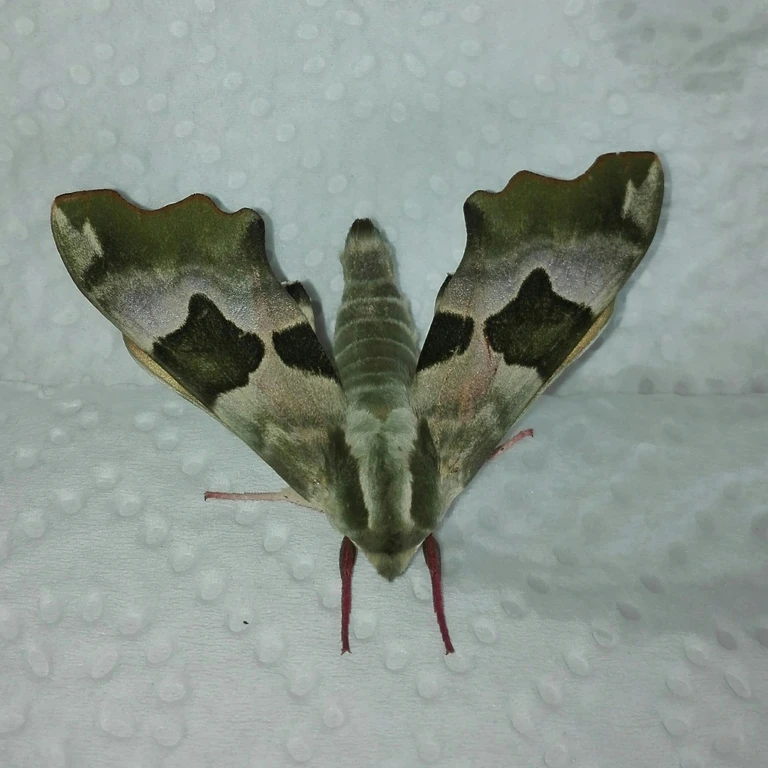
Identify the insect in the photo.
Mimas tiliae
